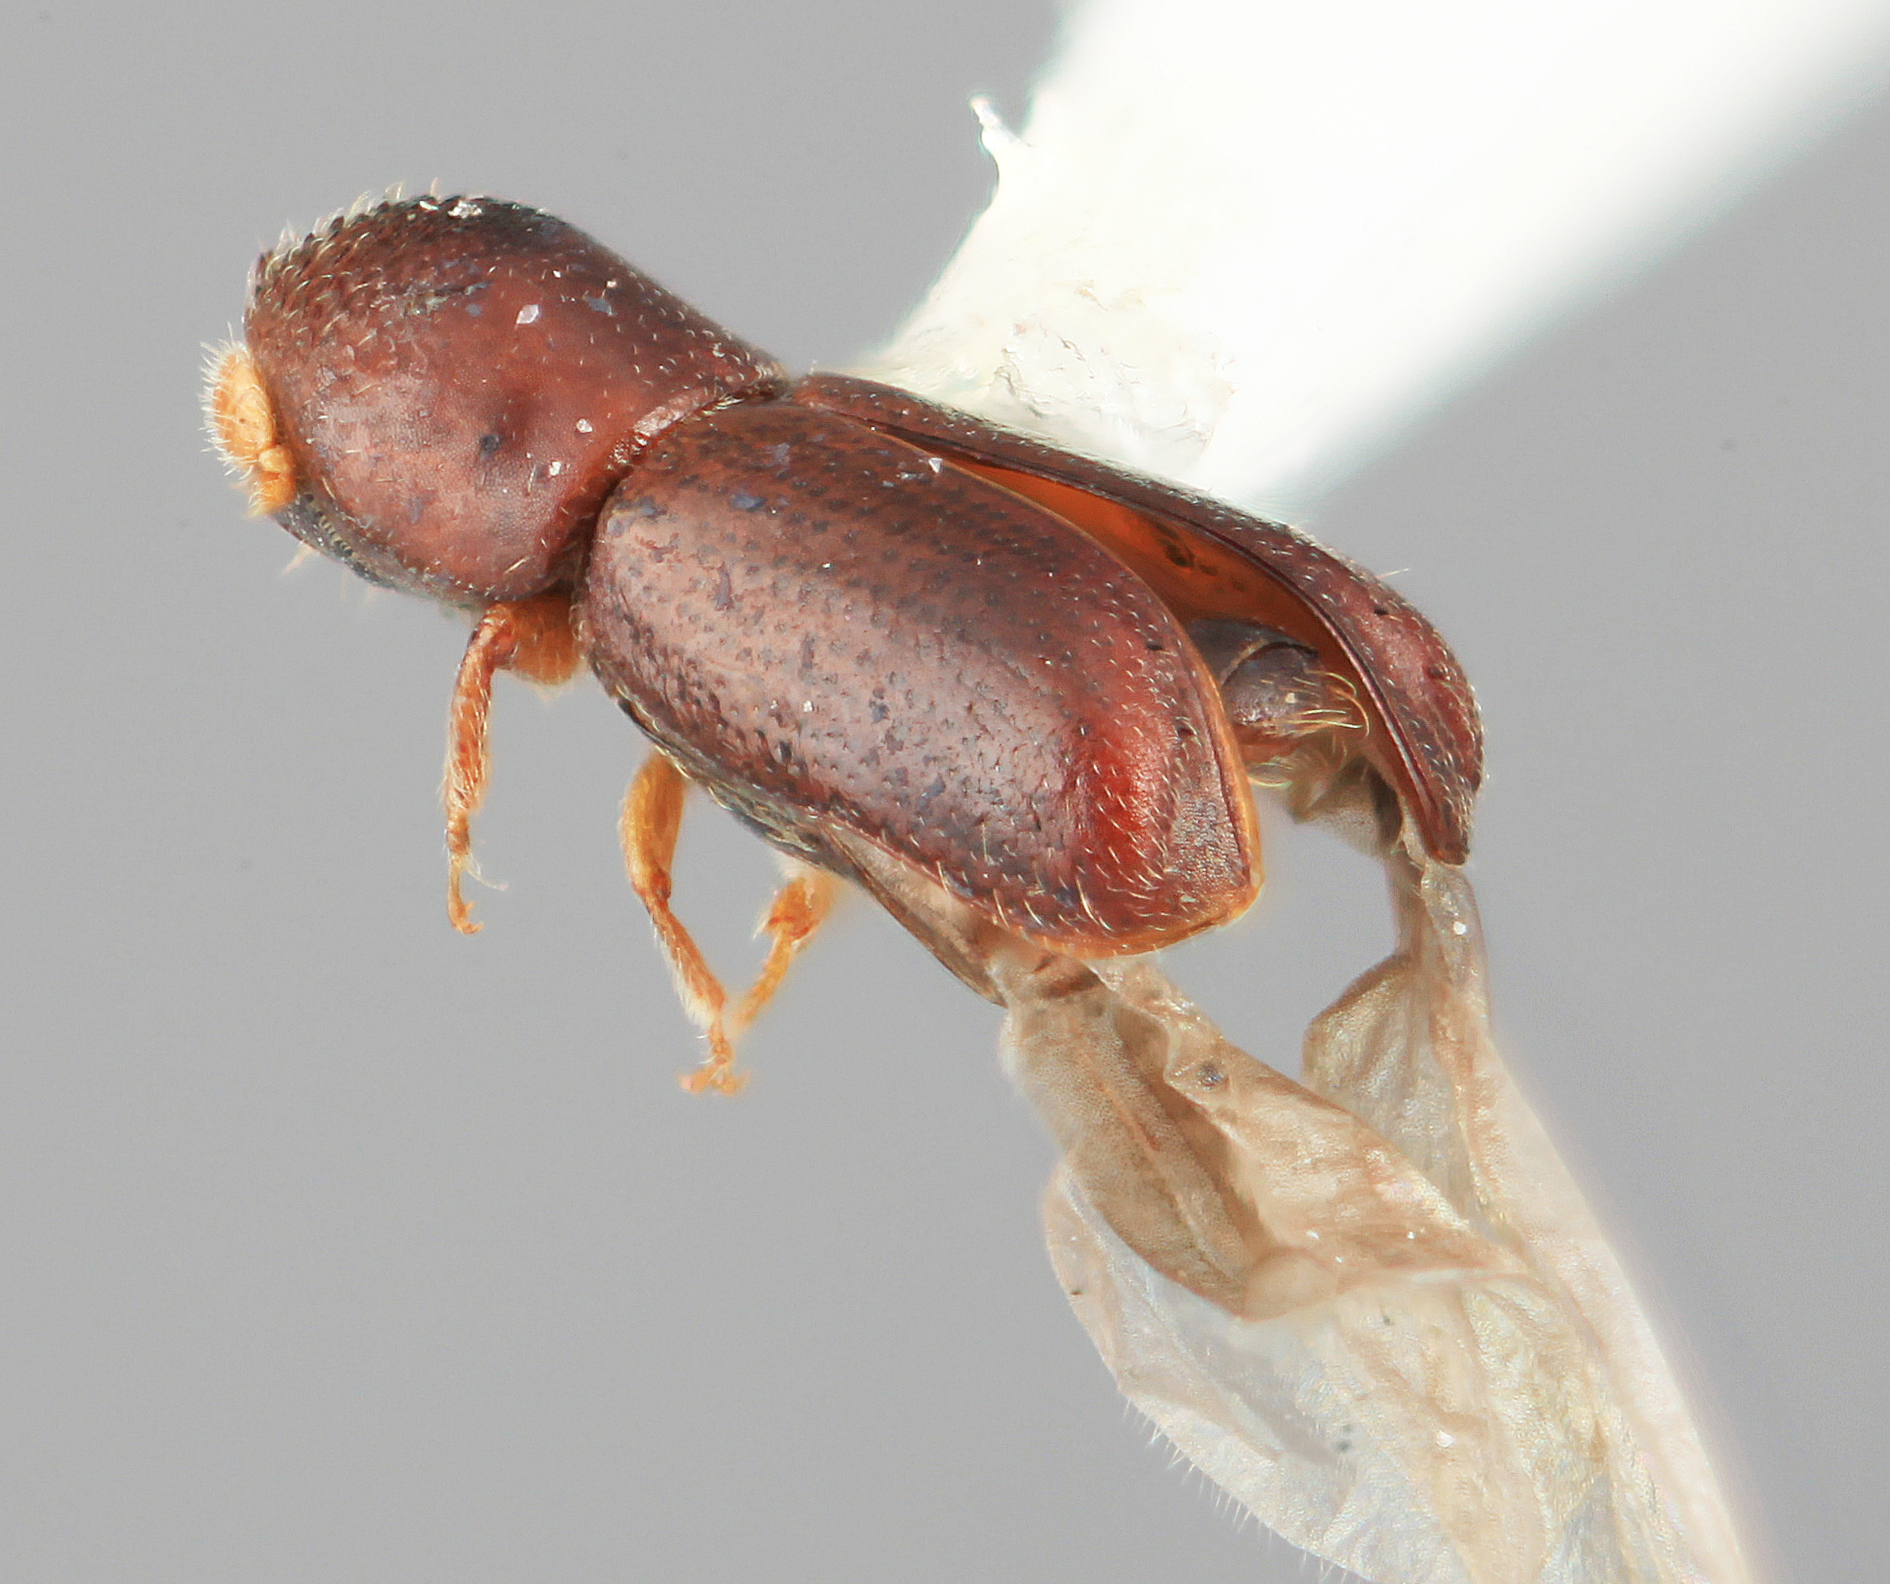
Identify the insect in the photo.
Microcorthylus vietus
